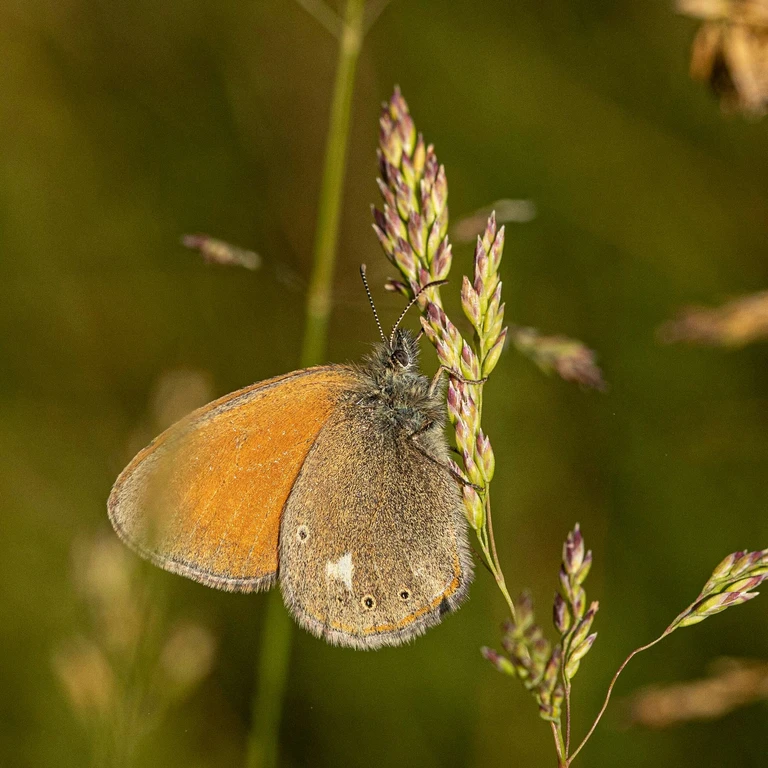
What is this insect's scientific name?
Coenonympha glycerion (also Coenonympha iphis)
